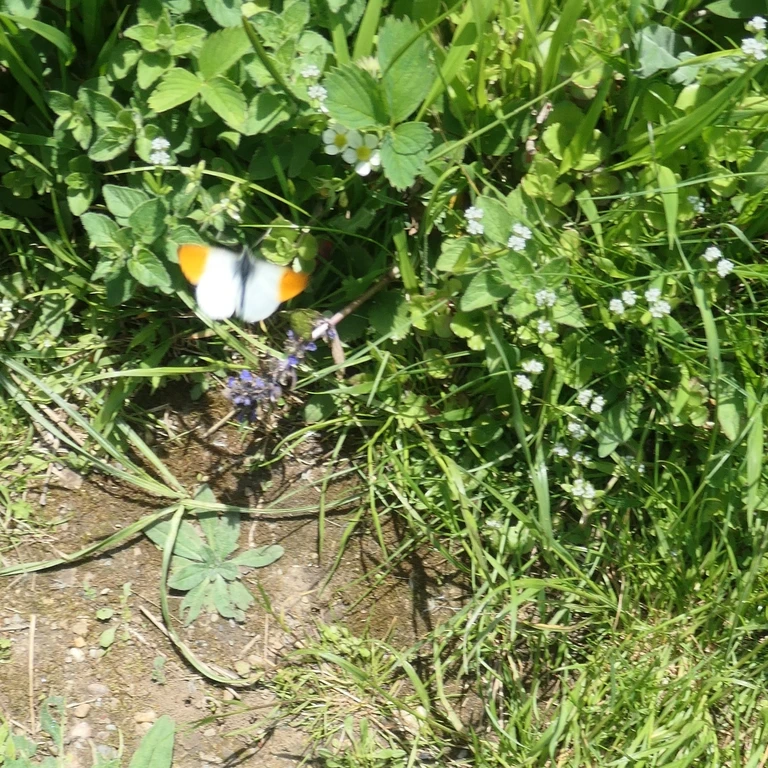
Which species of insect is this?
Anthocharis cardamines
